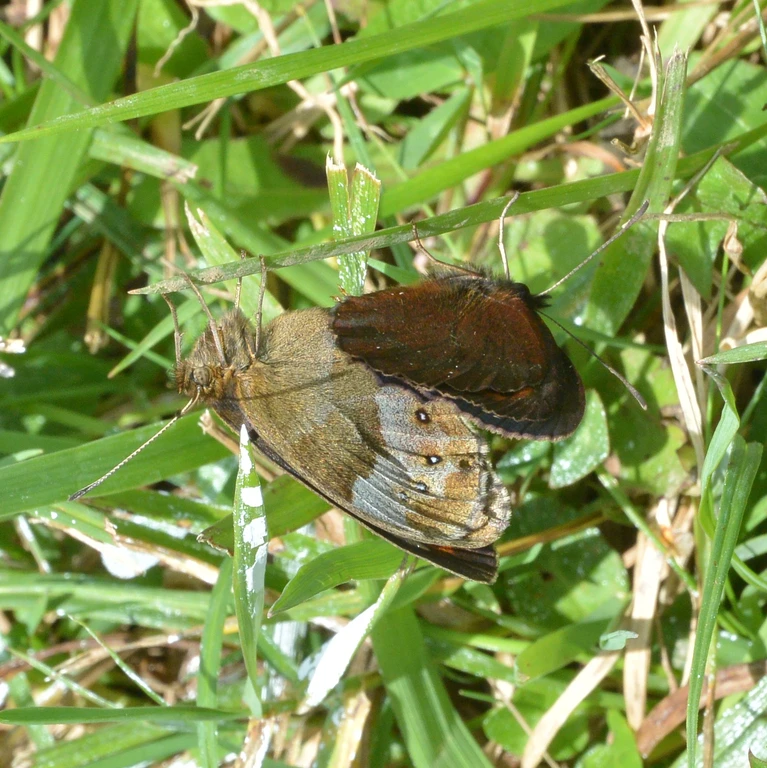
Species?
Erebia aethiops
